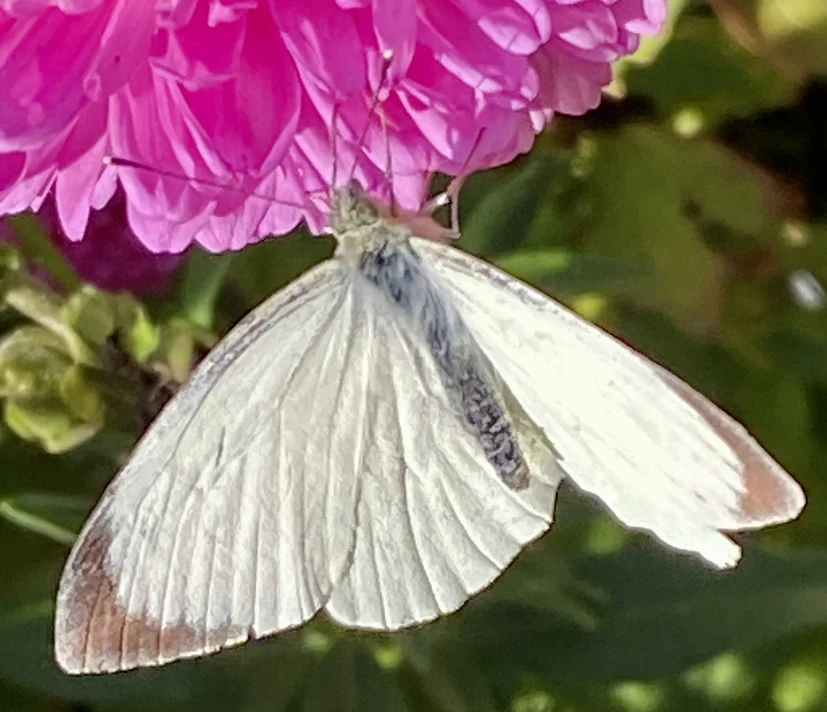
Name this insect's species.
Pieris brassicae
